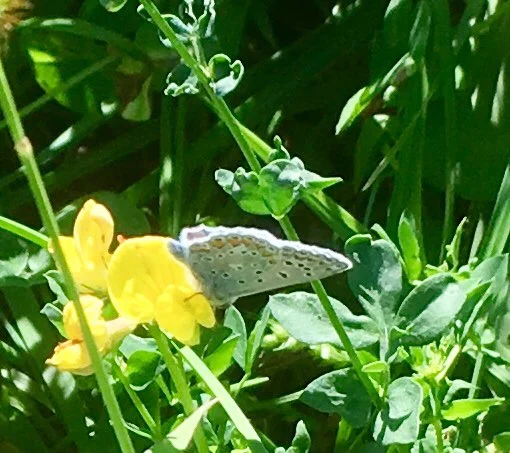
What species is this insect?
Polyommatus icarus
